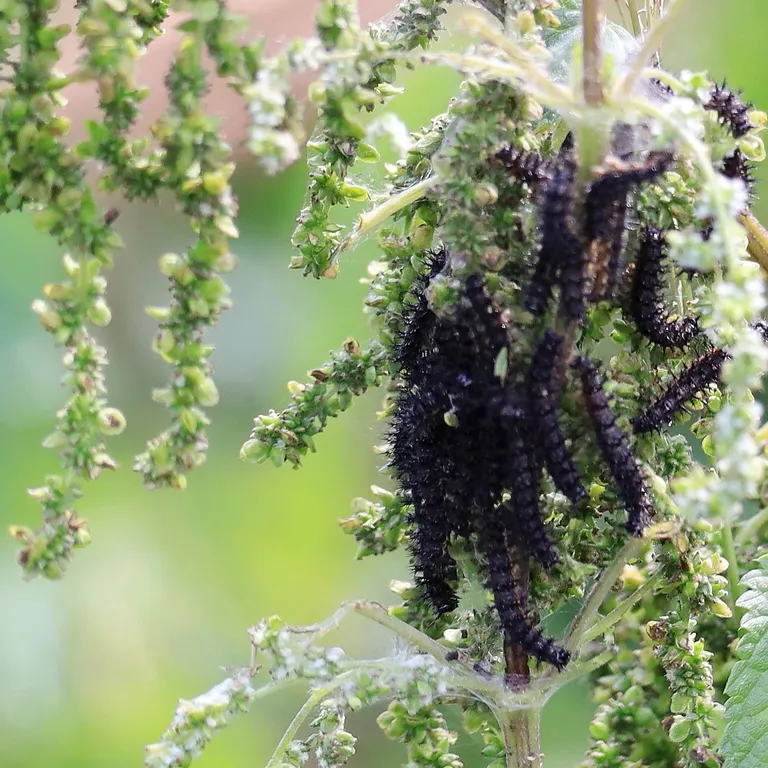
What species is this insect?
Araschnia levana
